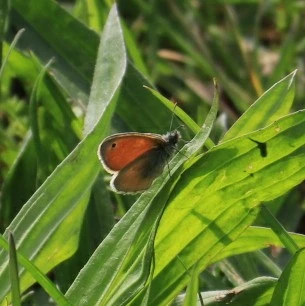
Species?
Coenonympha pamphilus
